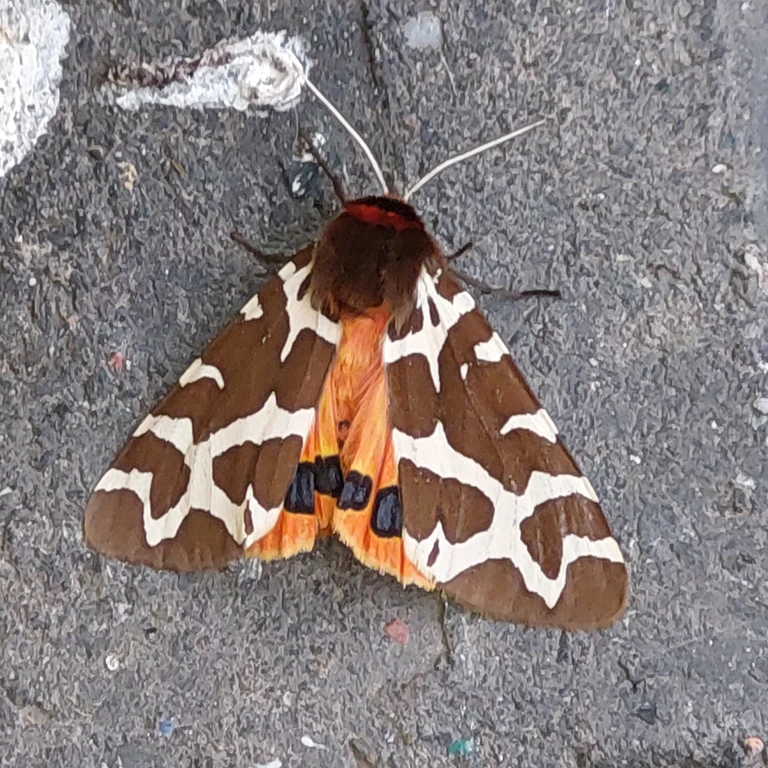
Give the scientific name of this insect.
Arctia caja
